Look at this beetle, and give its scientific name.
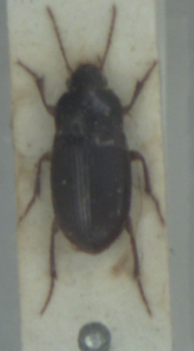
Amara bifrons
